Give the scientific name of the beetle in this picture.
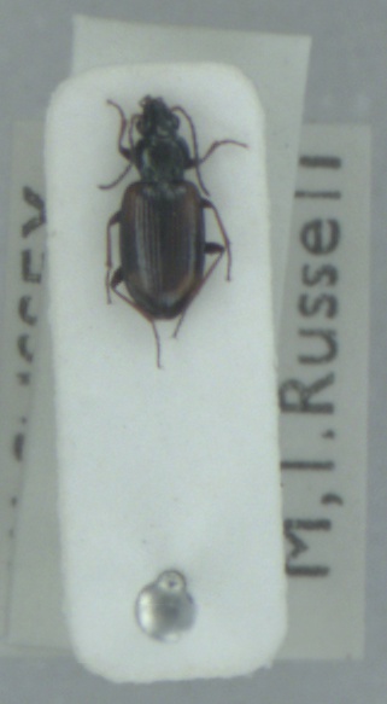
Bembidion bruxellense
